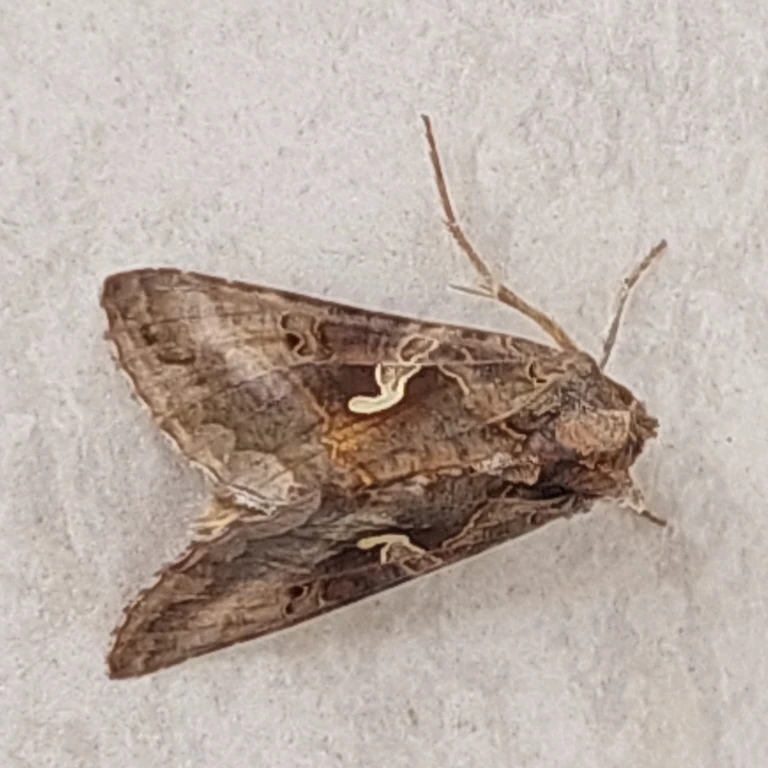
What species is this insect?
Autographa gamma
